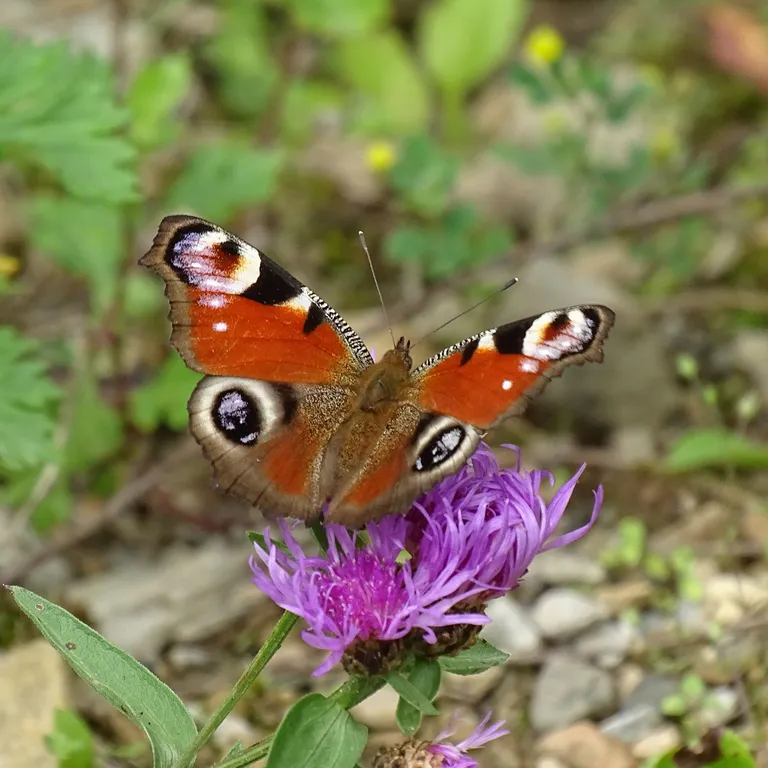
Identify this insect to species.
Aglais io
